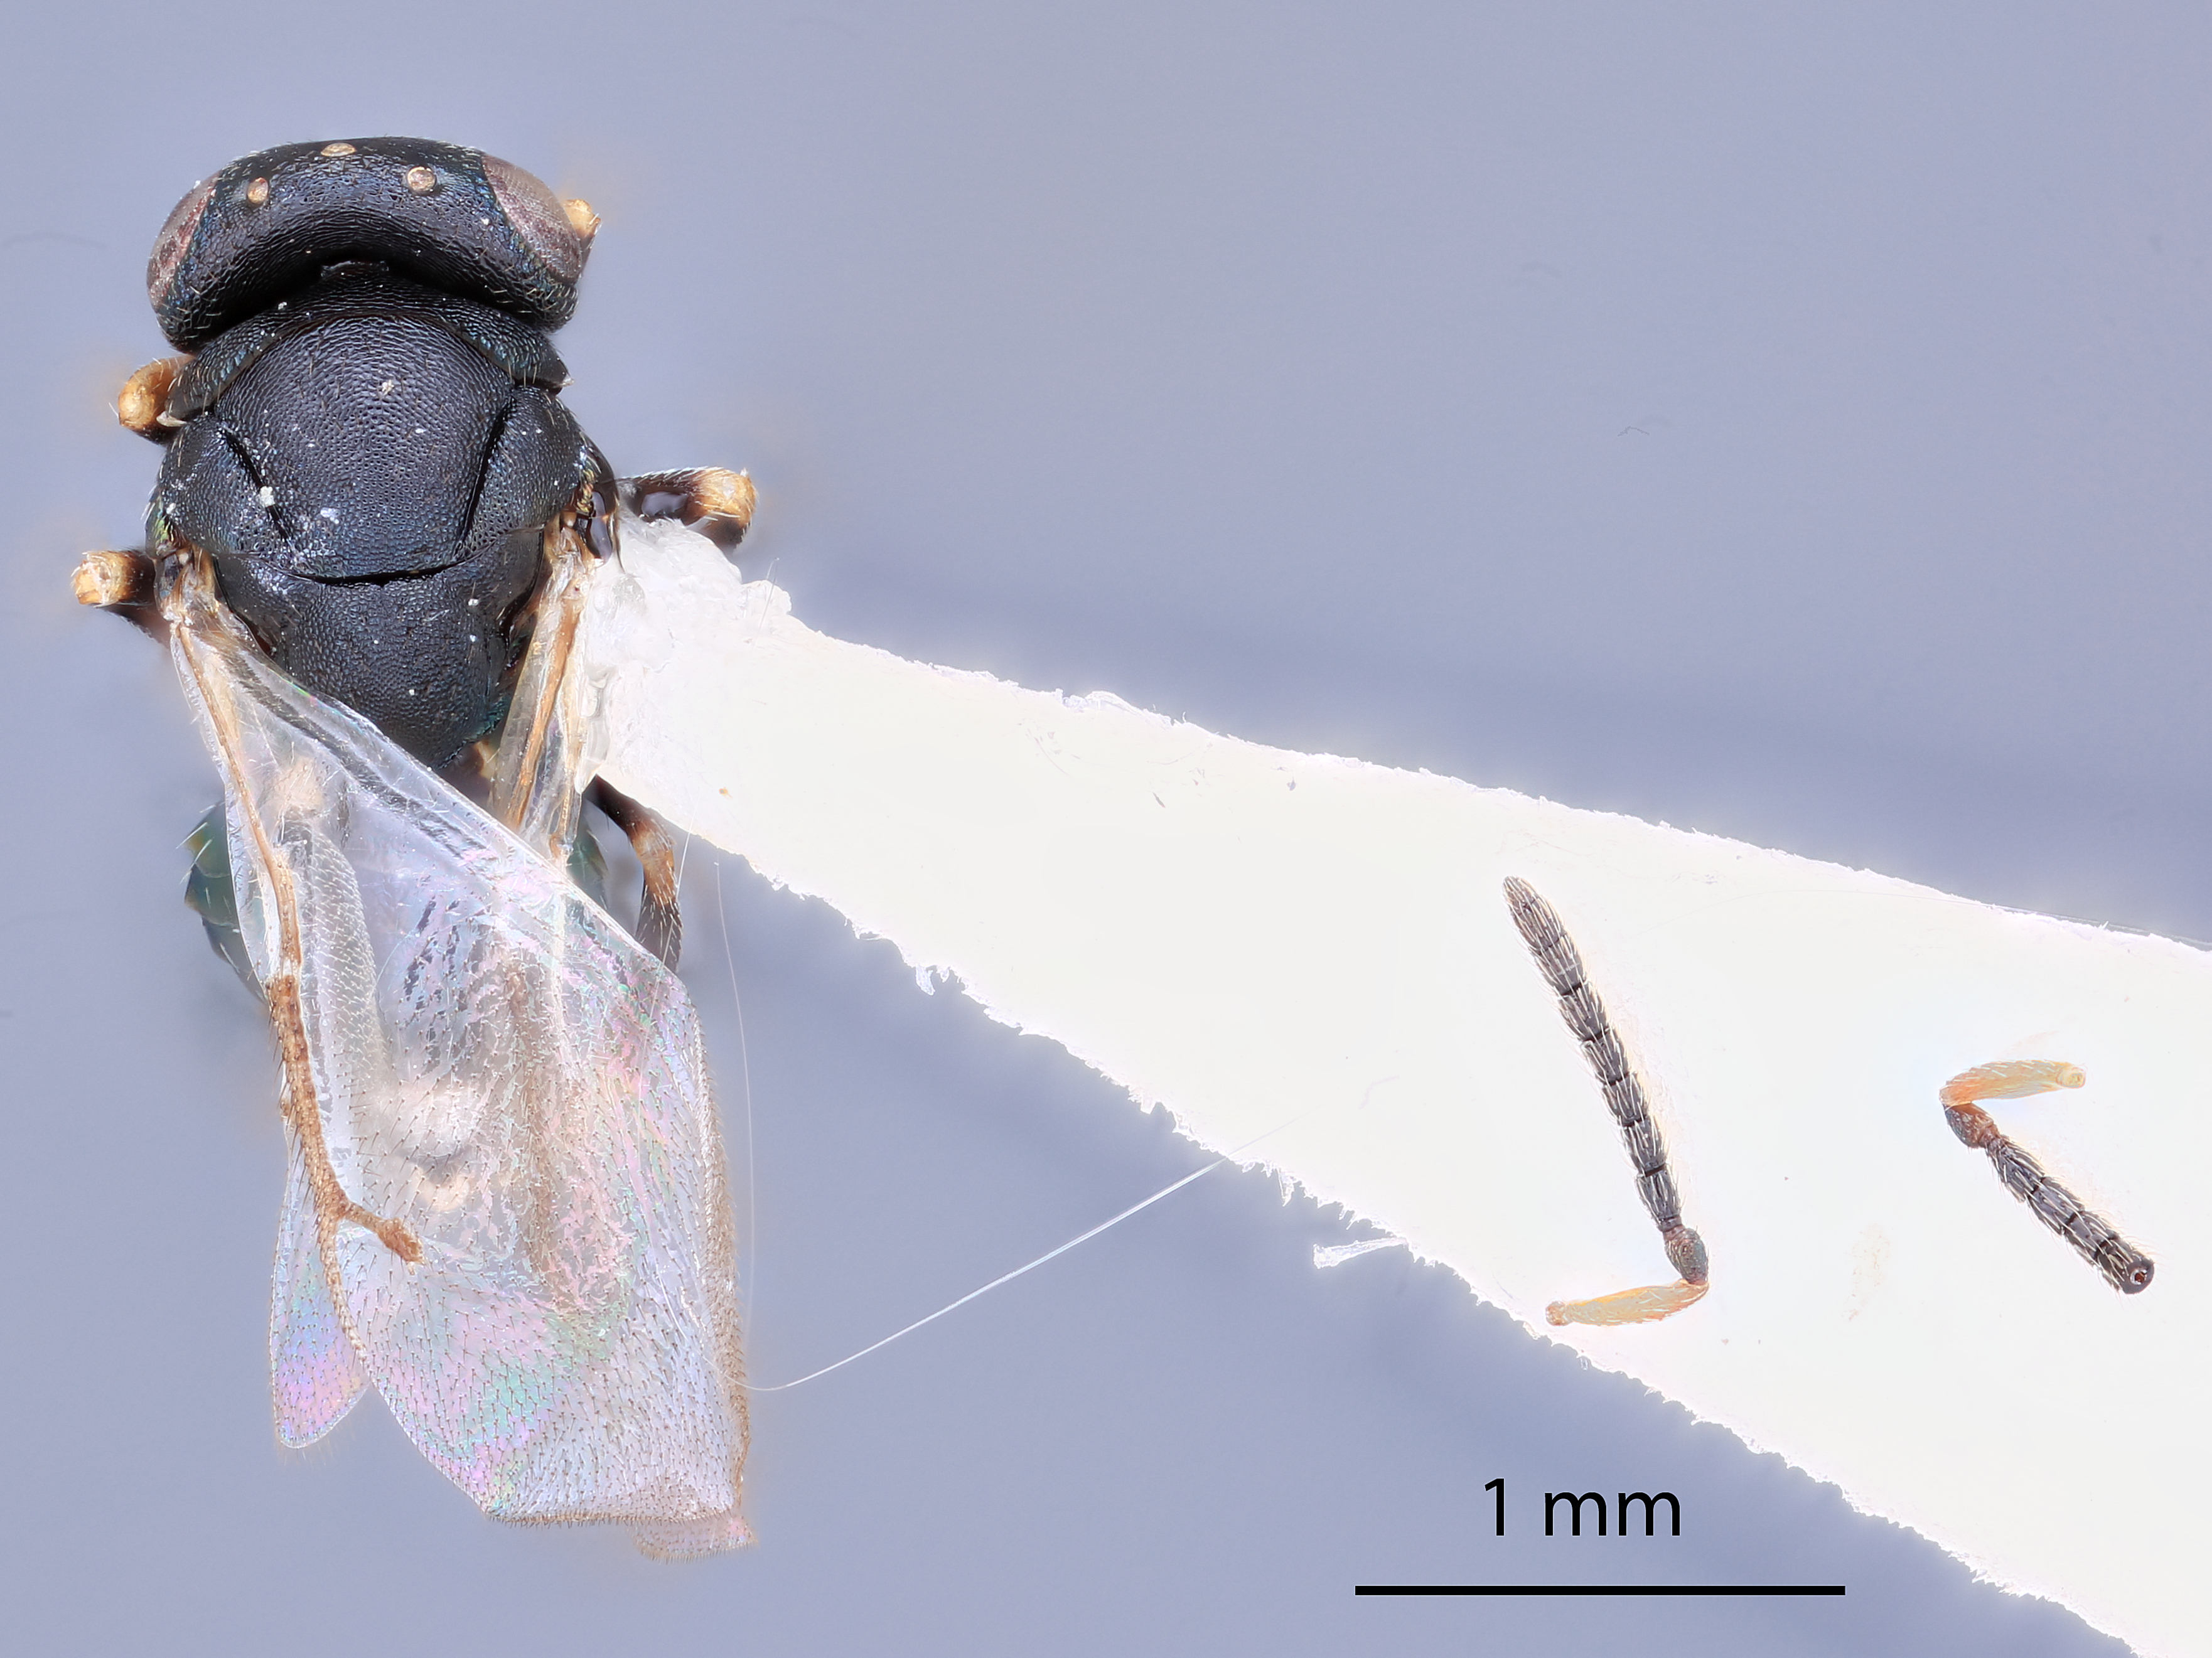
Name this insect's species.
Systasis aquila
